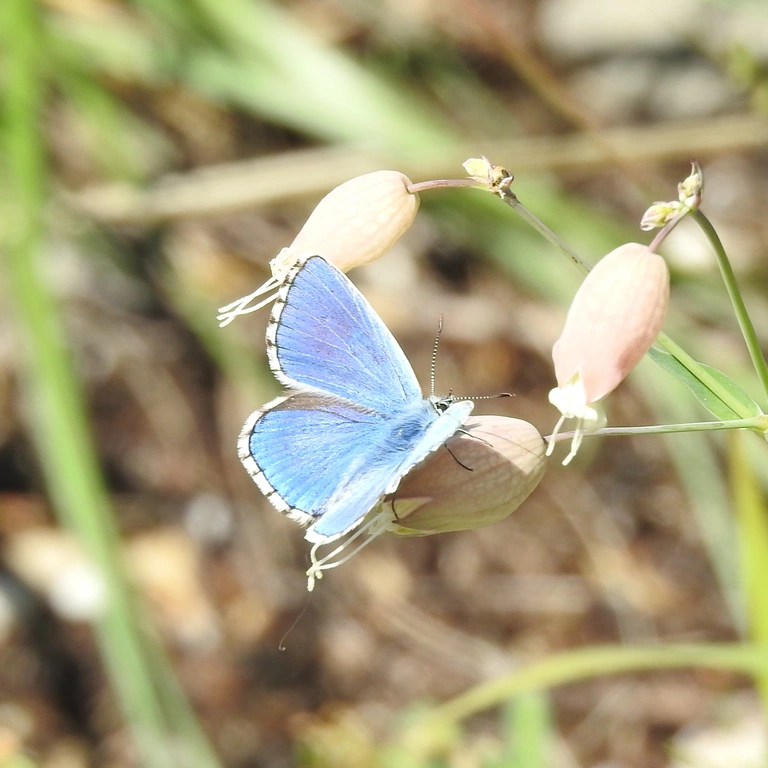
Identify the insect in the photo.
Lysandra bellargus
